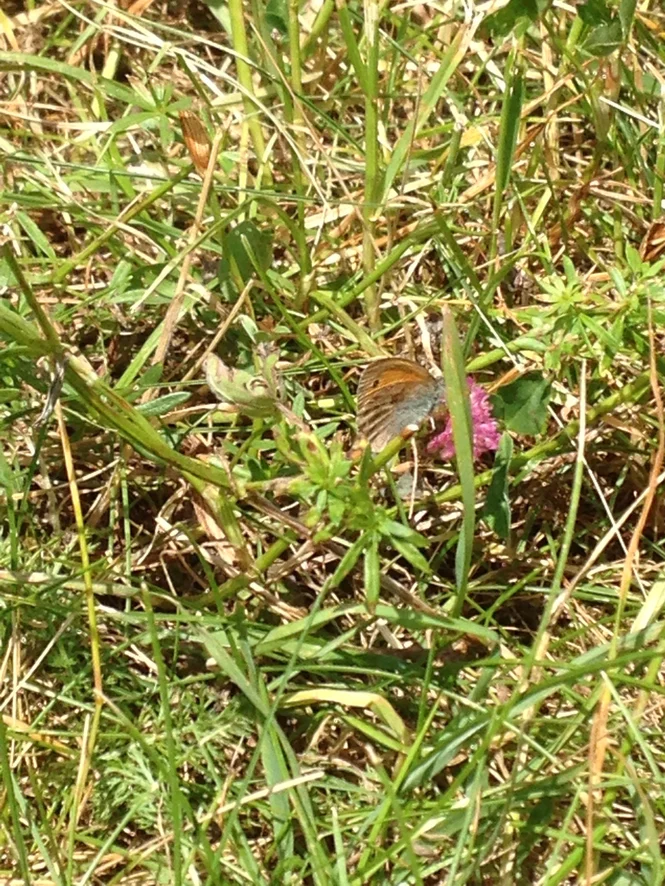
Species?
Maniola jurtina
